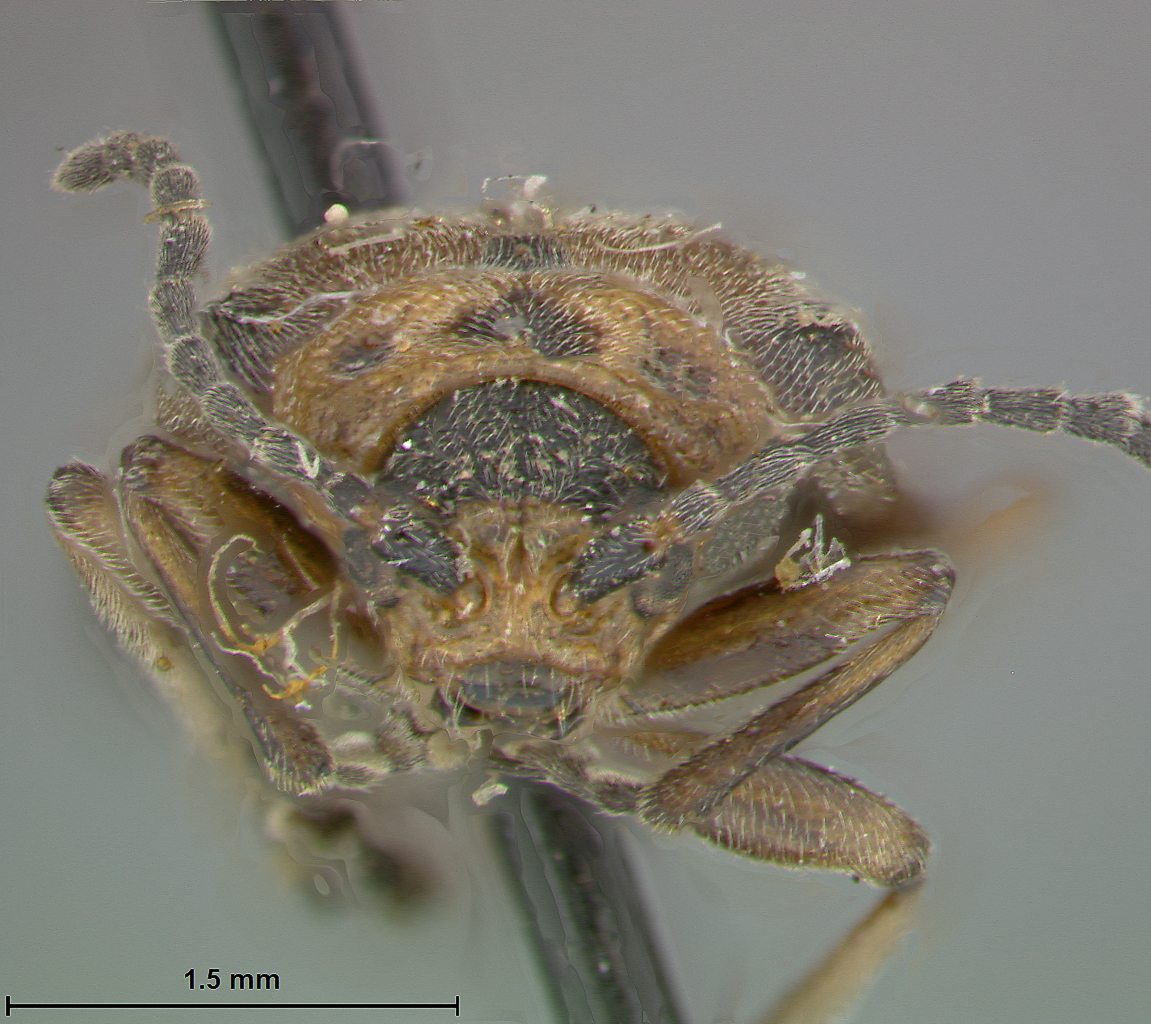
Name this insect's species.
Galerucella punctipennis
